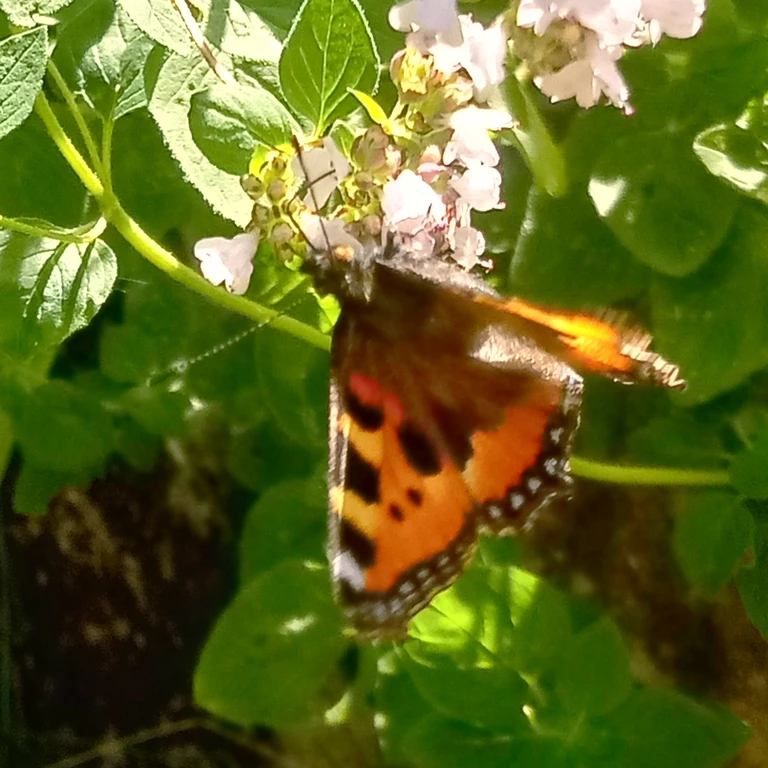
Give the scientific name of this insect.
Aglais urticae
